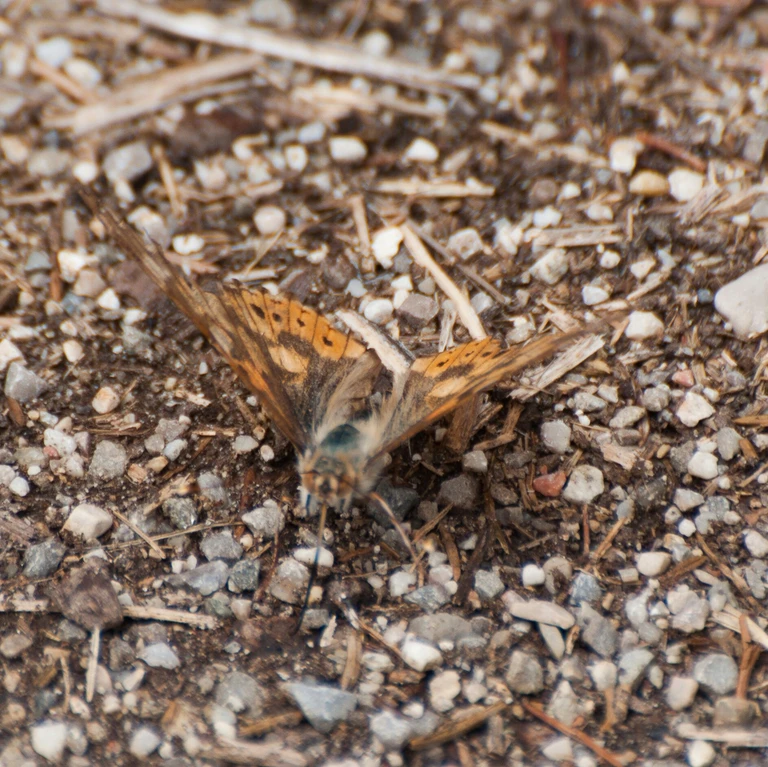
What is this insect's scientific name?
Vanessa cardui
